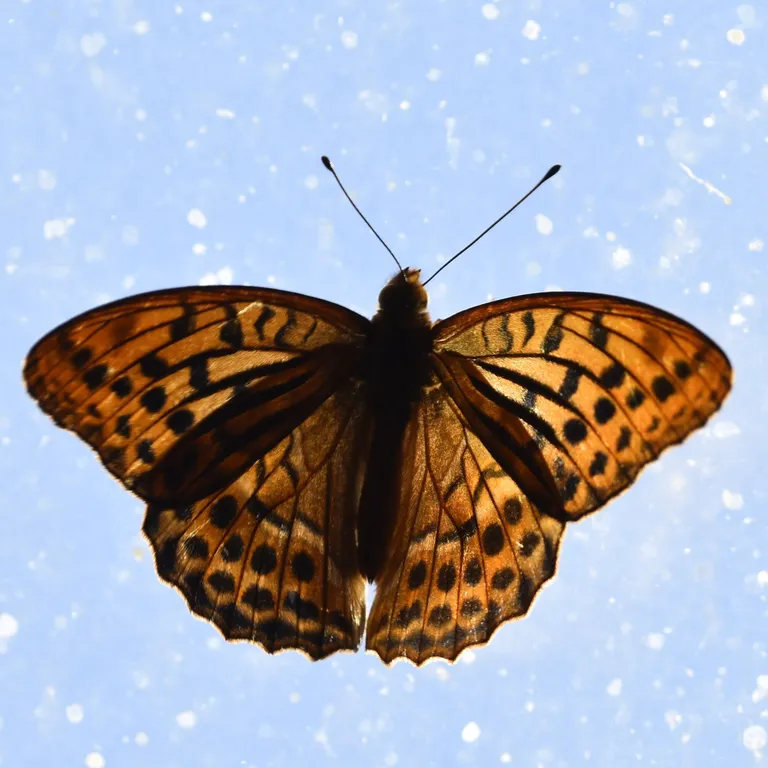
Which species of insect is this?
Argynnis paphia
